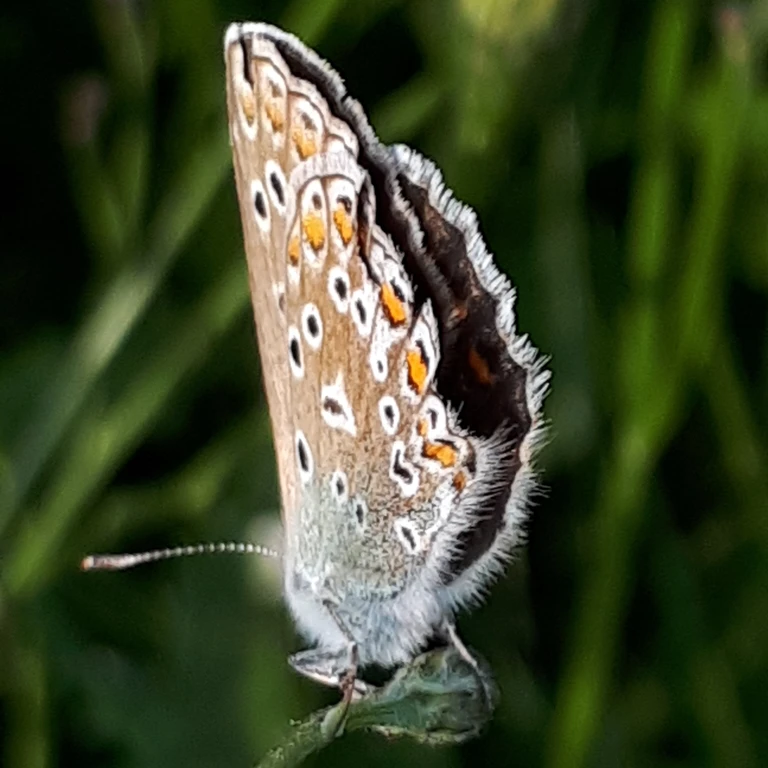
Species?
Polyommatus icarus
